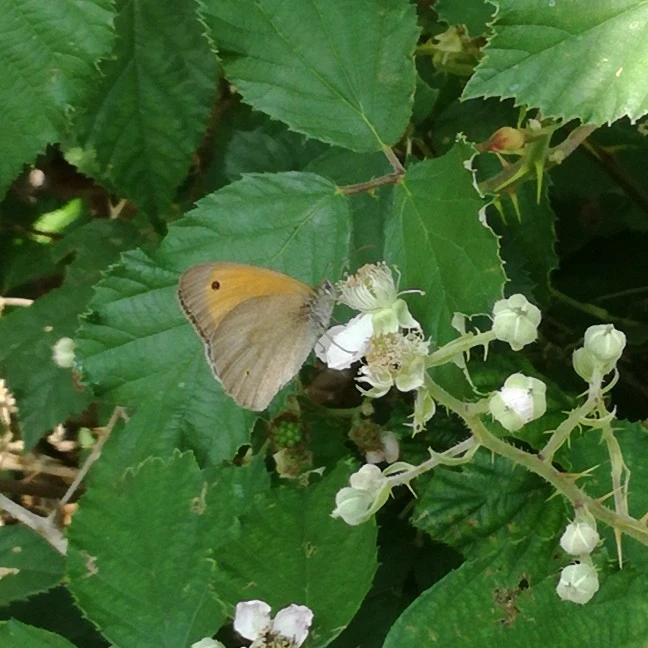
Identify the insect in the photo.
Maniola jurtina
